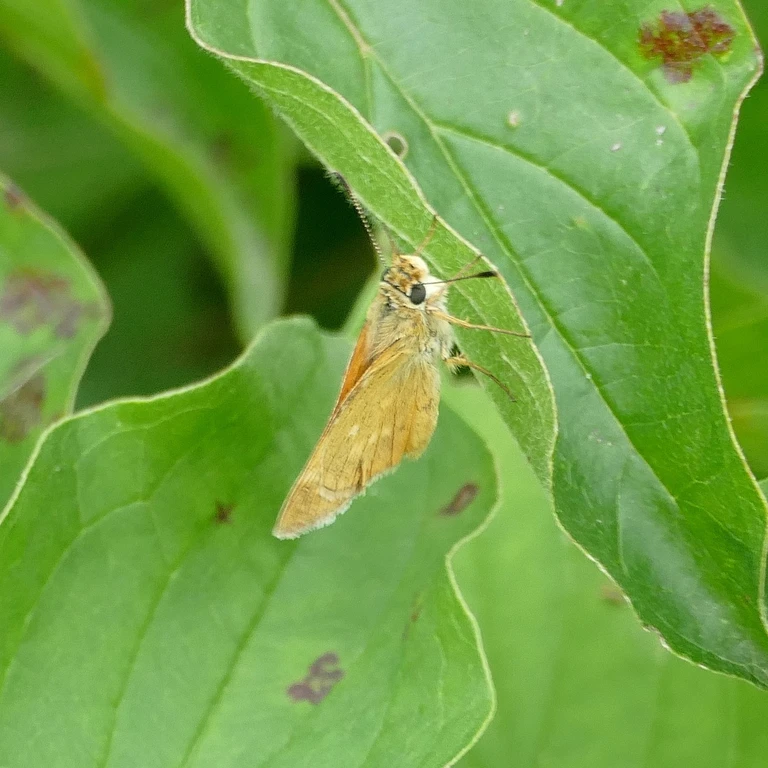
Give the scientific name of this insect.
Ochlodes sylvanus (also Ochlodes venata)
